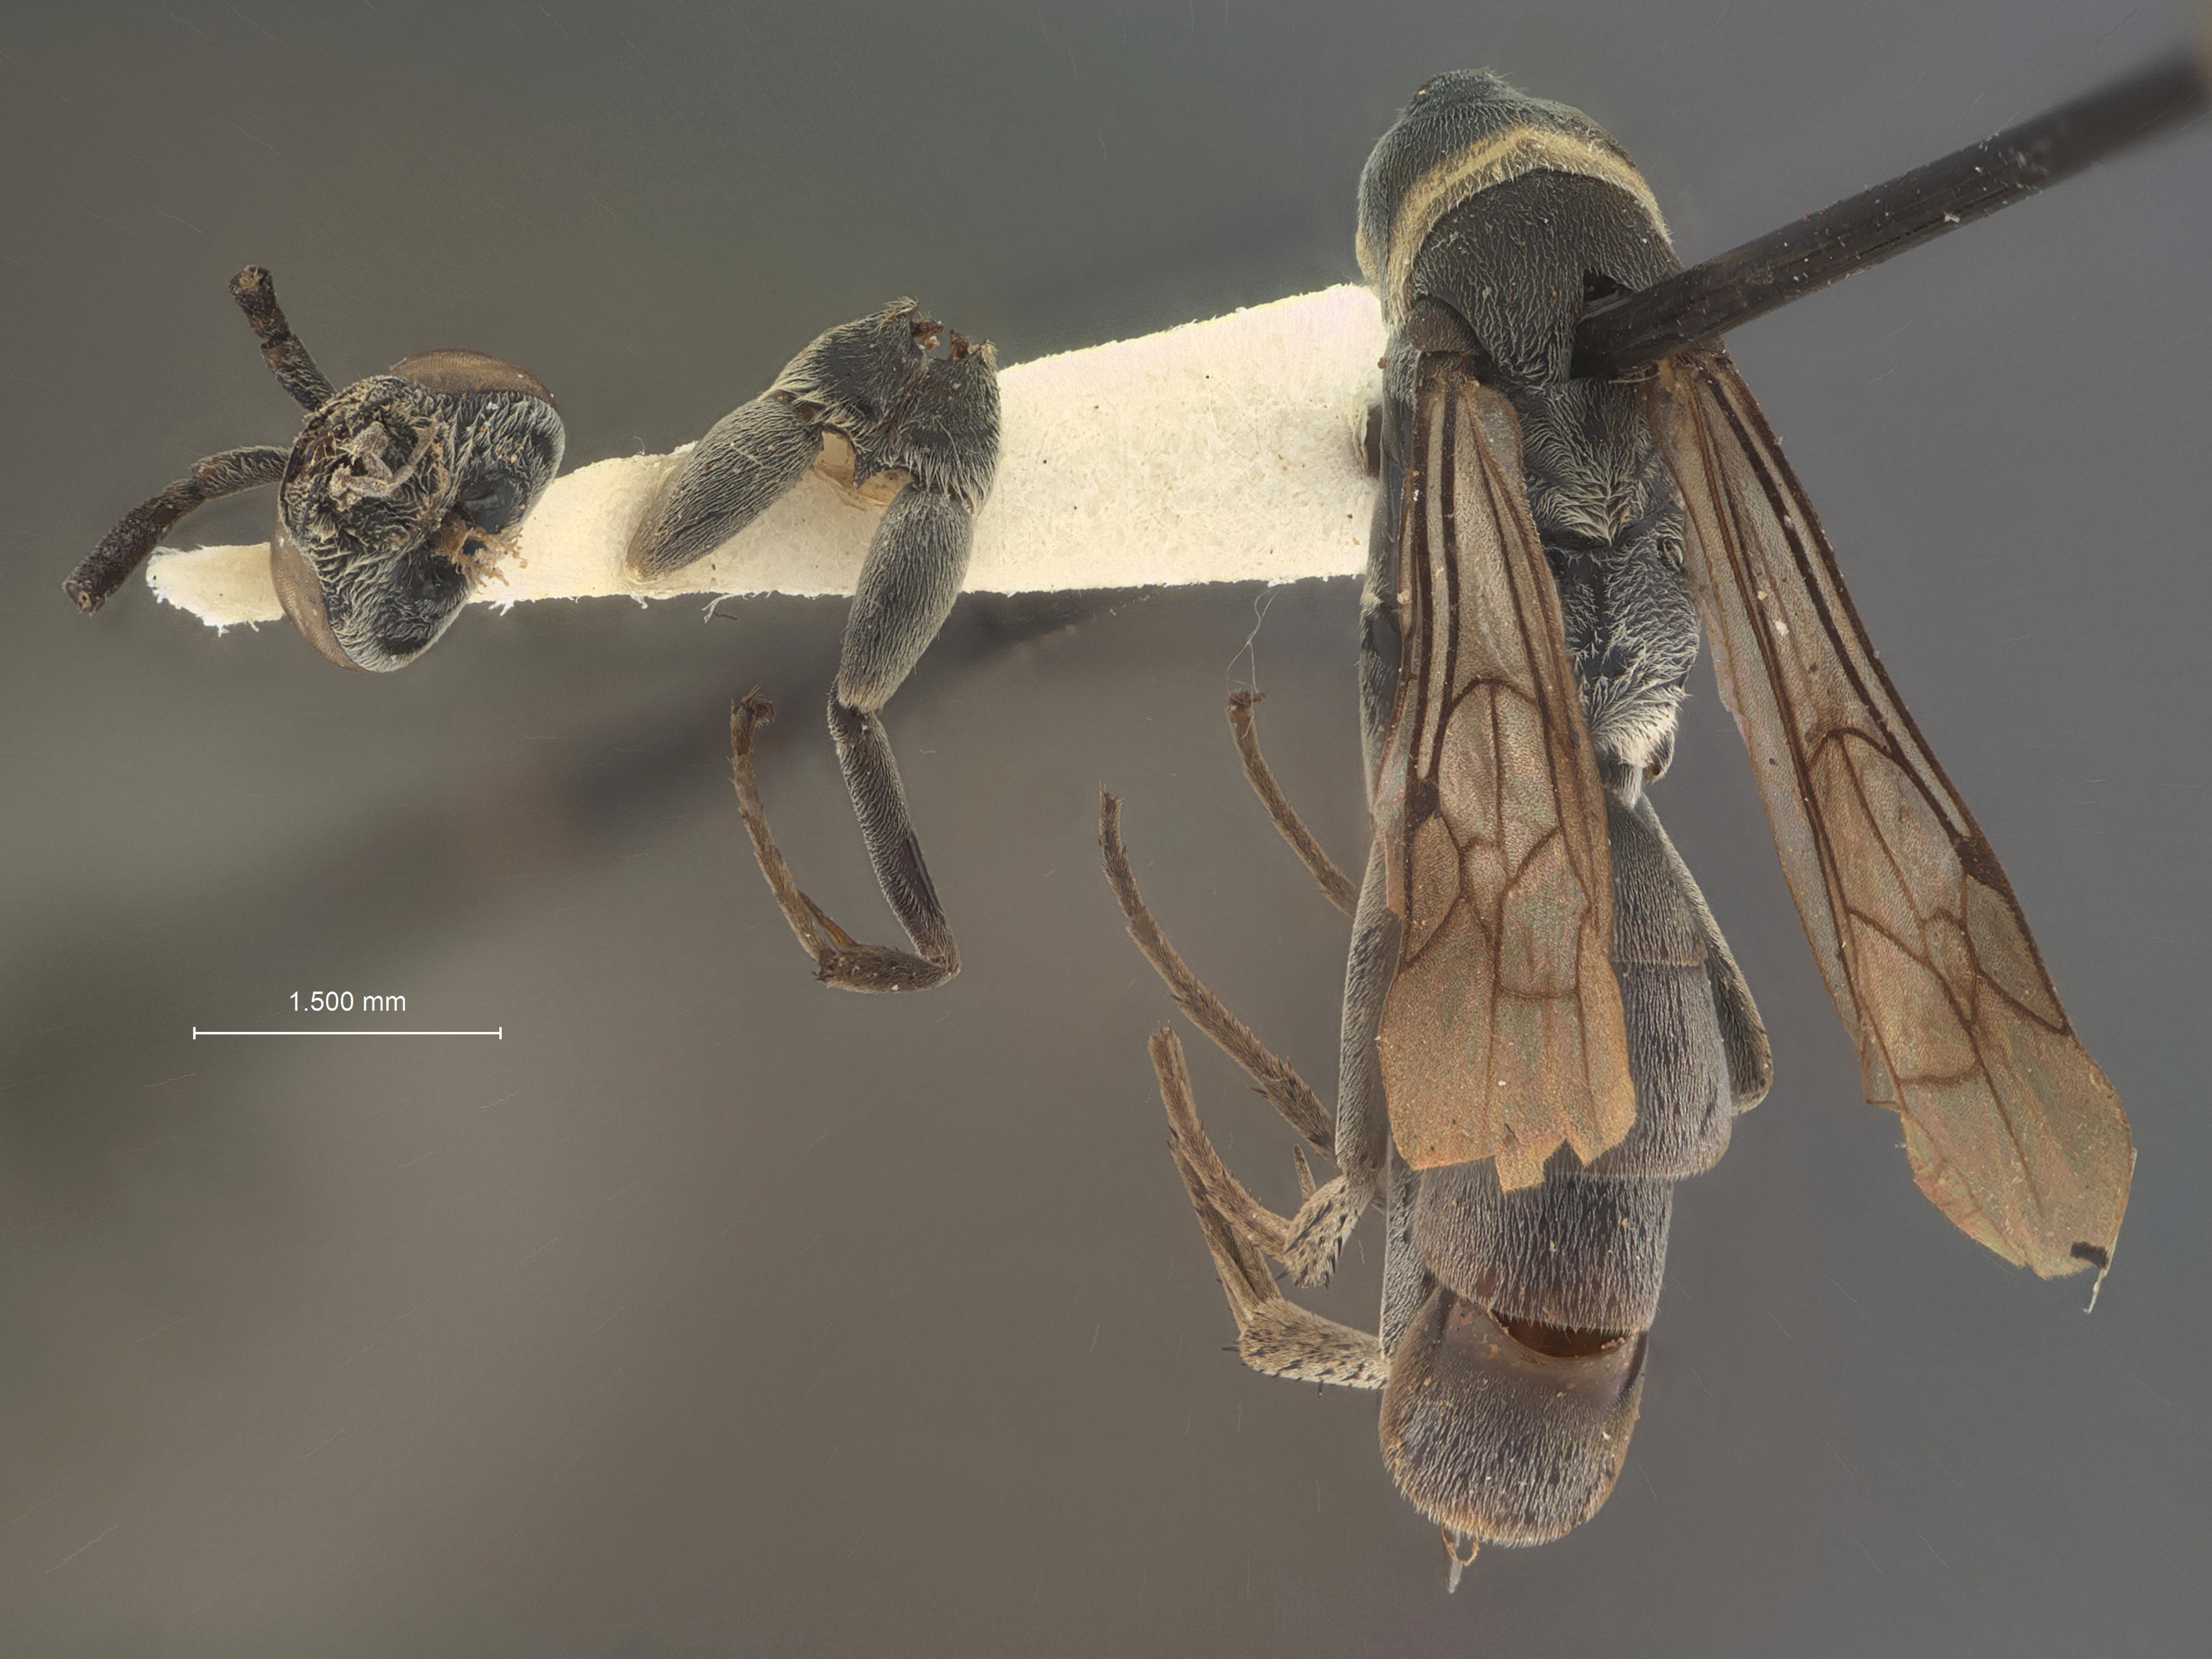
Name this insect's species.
Aporus zapotecus
